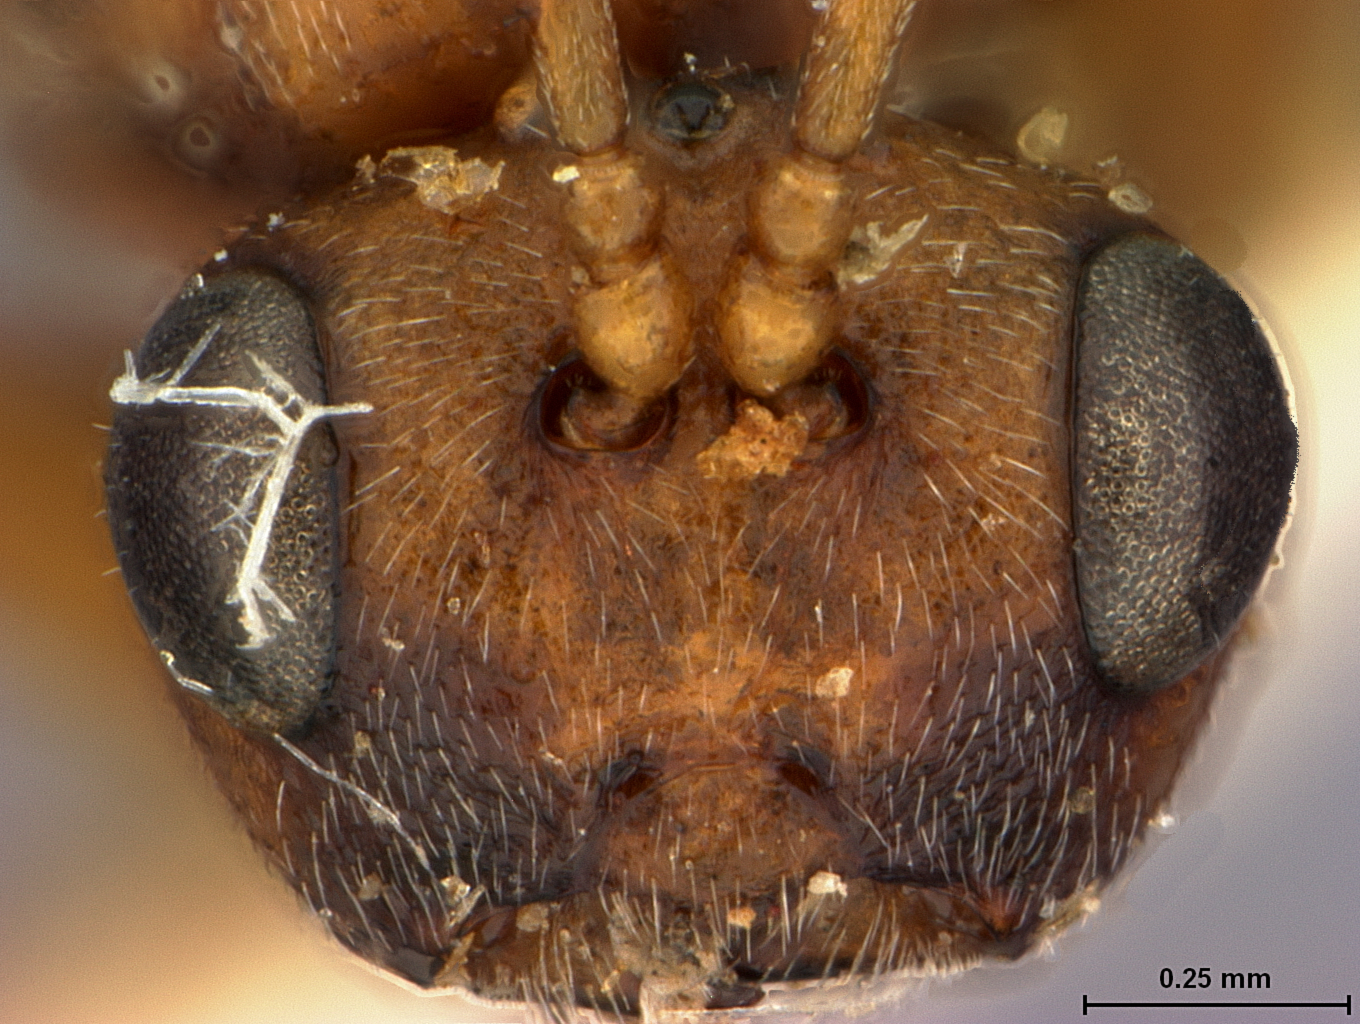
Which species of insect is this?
Rhodites arefactus
